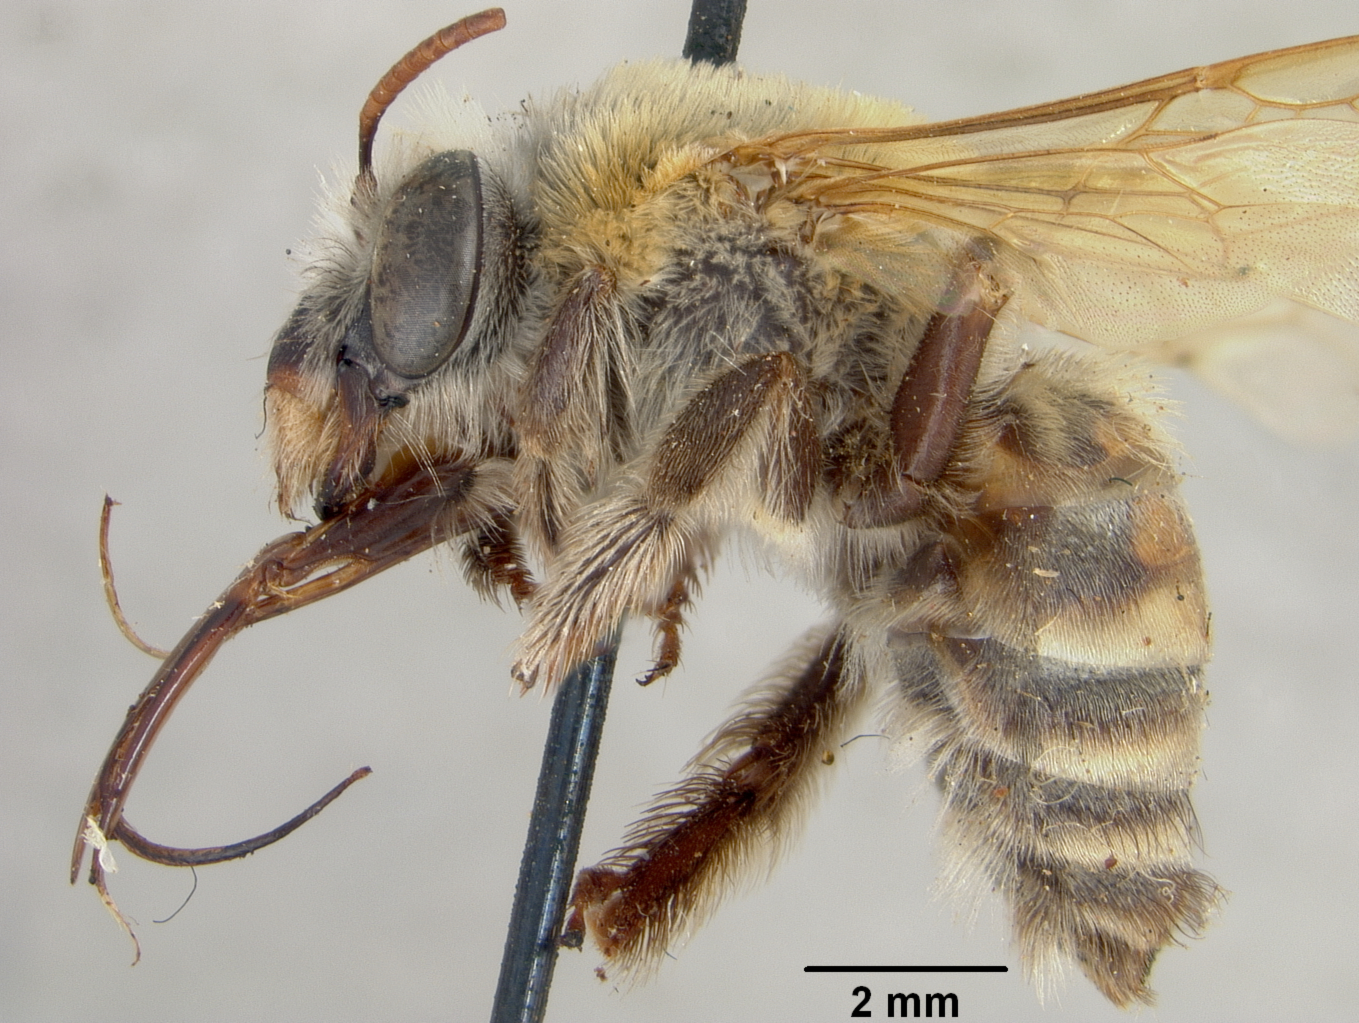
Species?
Macroglossapis cockerelli
